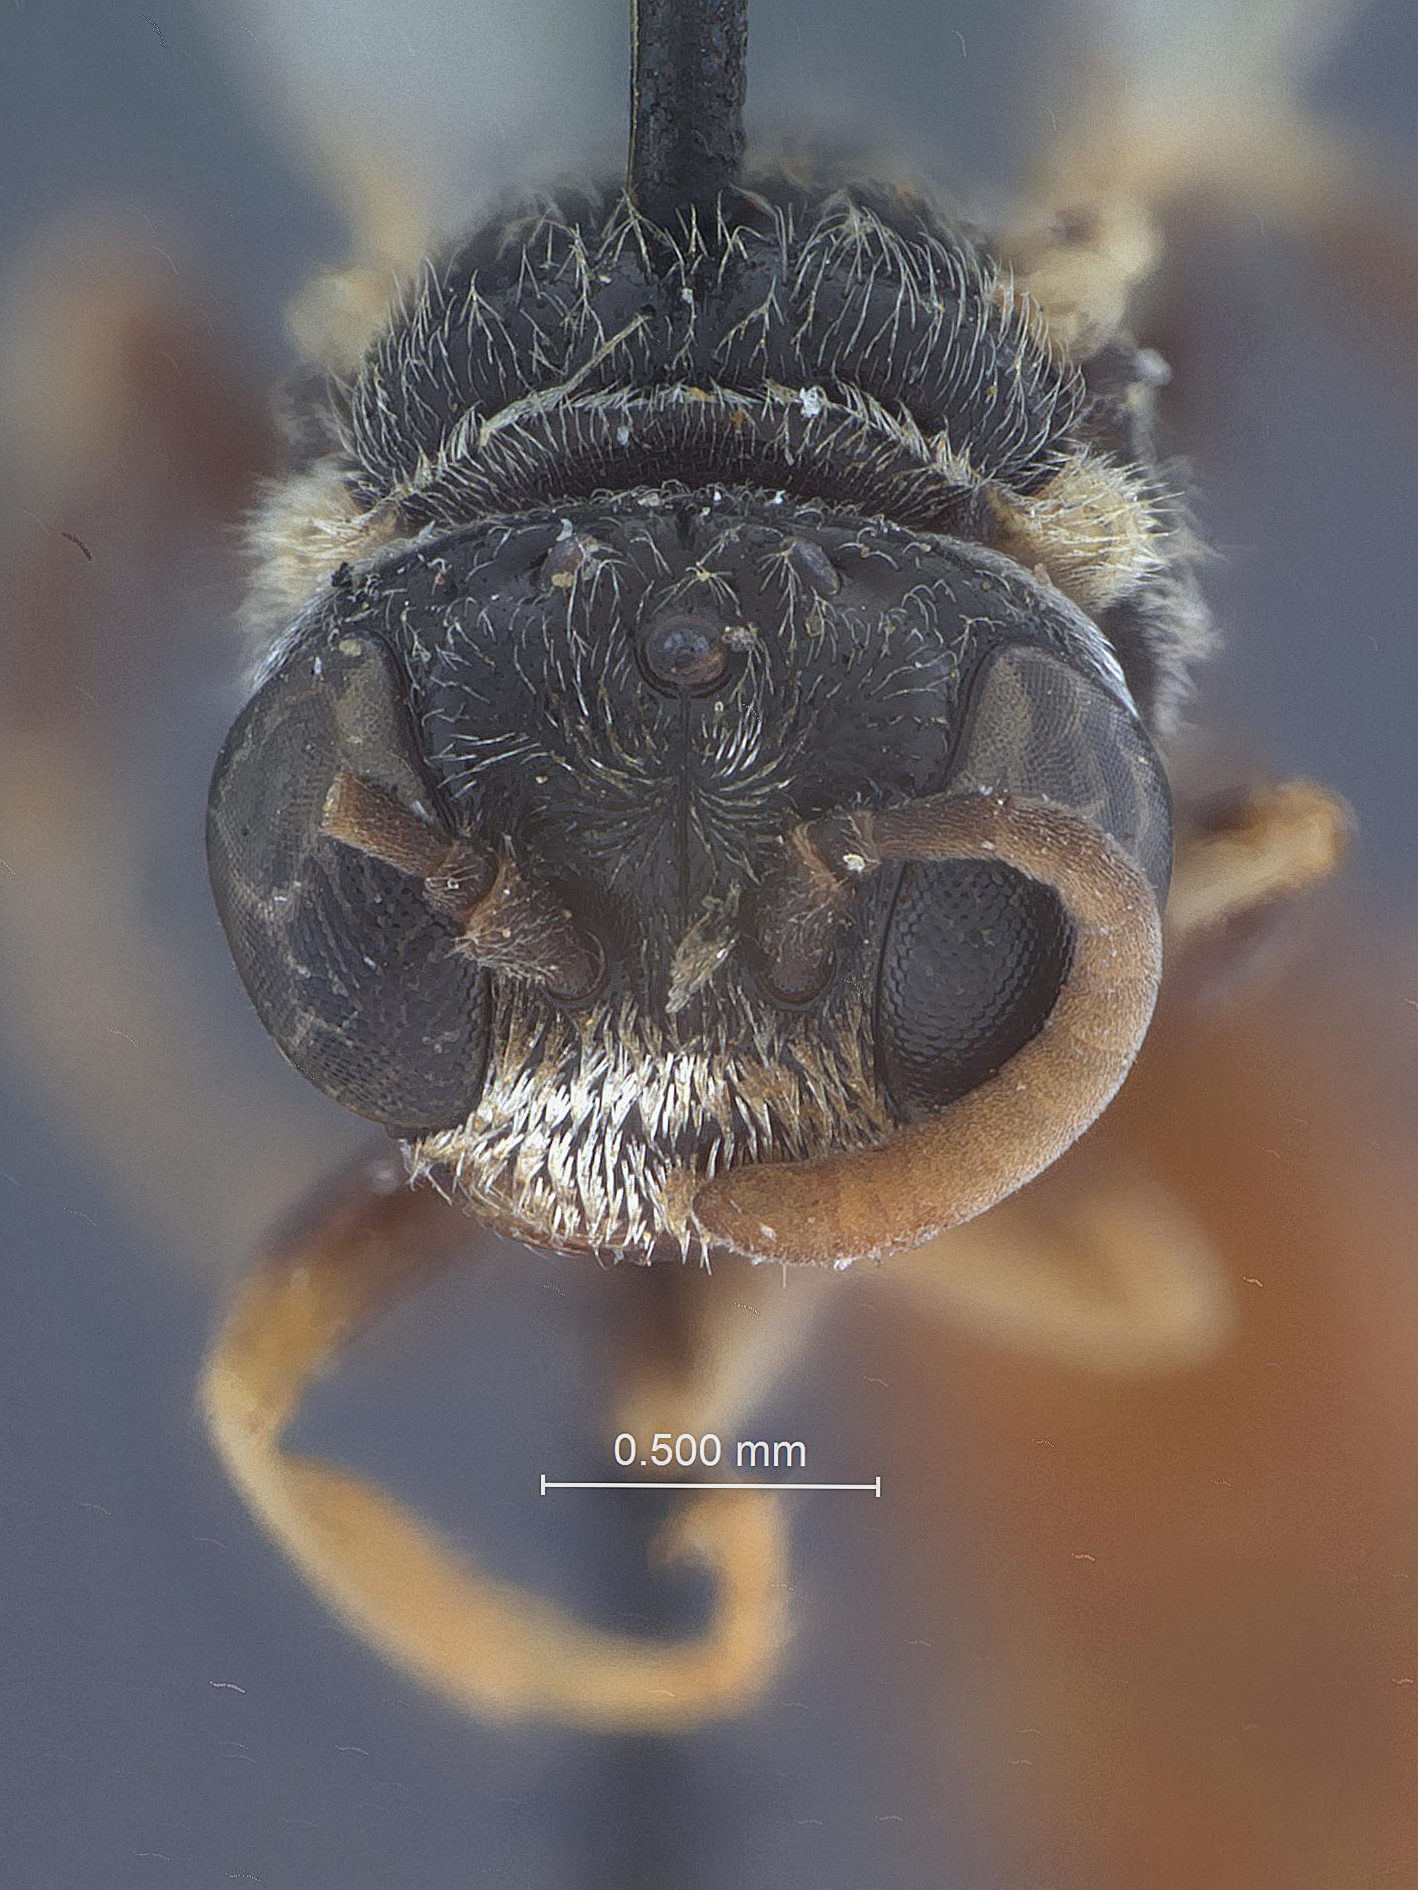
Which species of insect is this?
Neofoxia sayi
